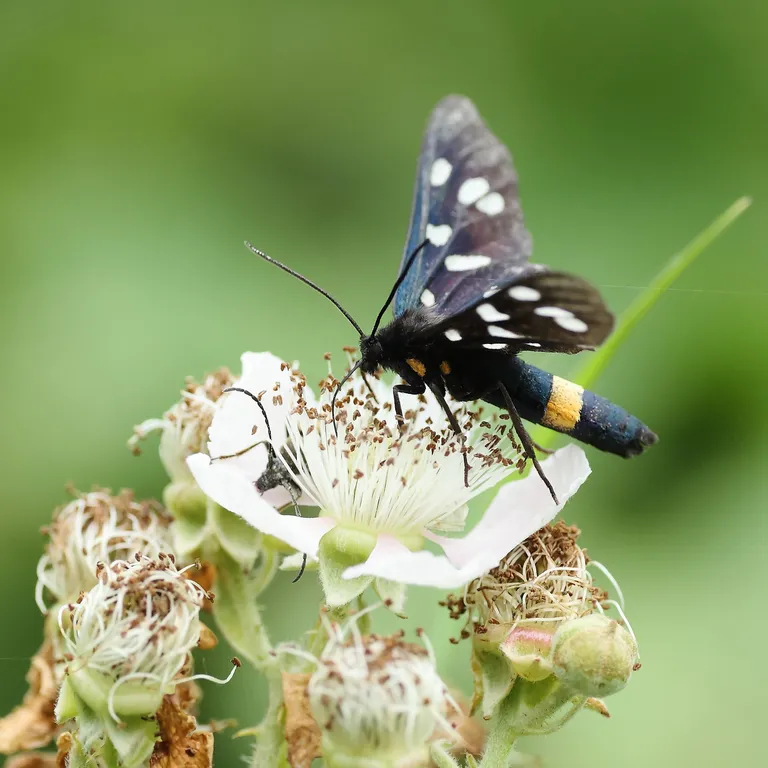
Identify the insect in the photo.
Amata phegea
